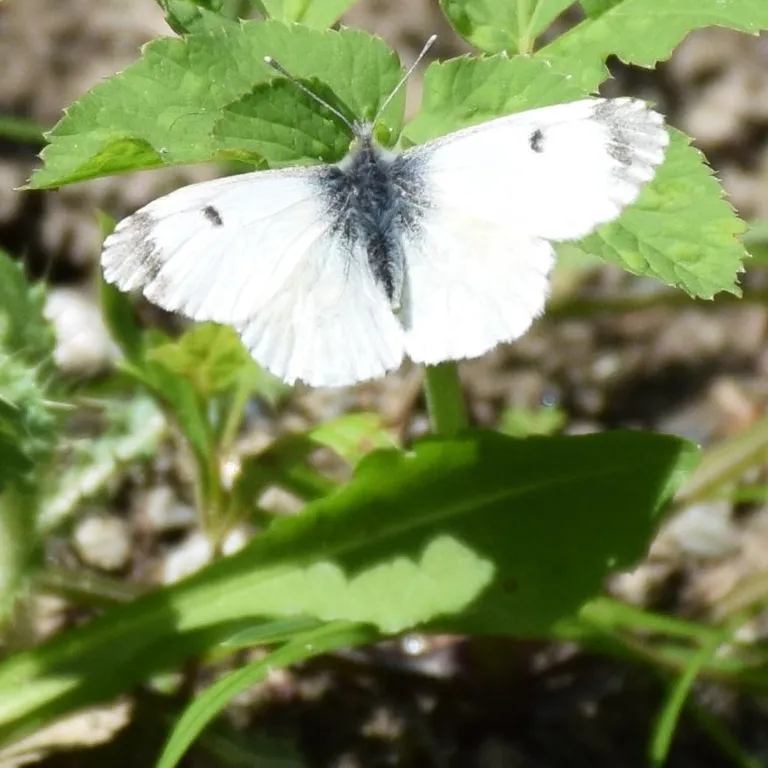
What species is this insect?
Anthocharis cardamines
